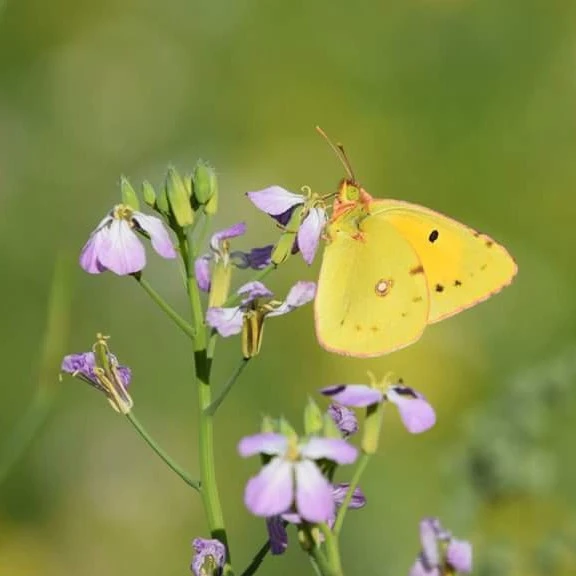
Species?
Colias croceus
